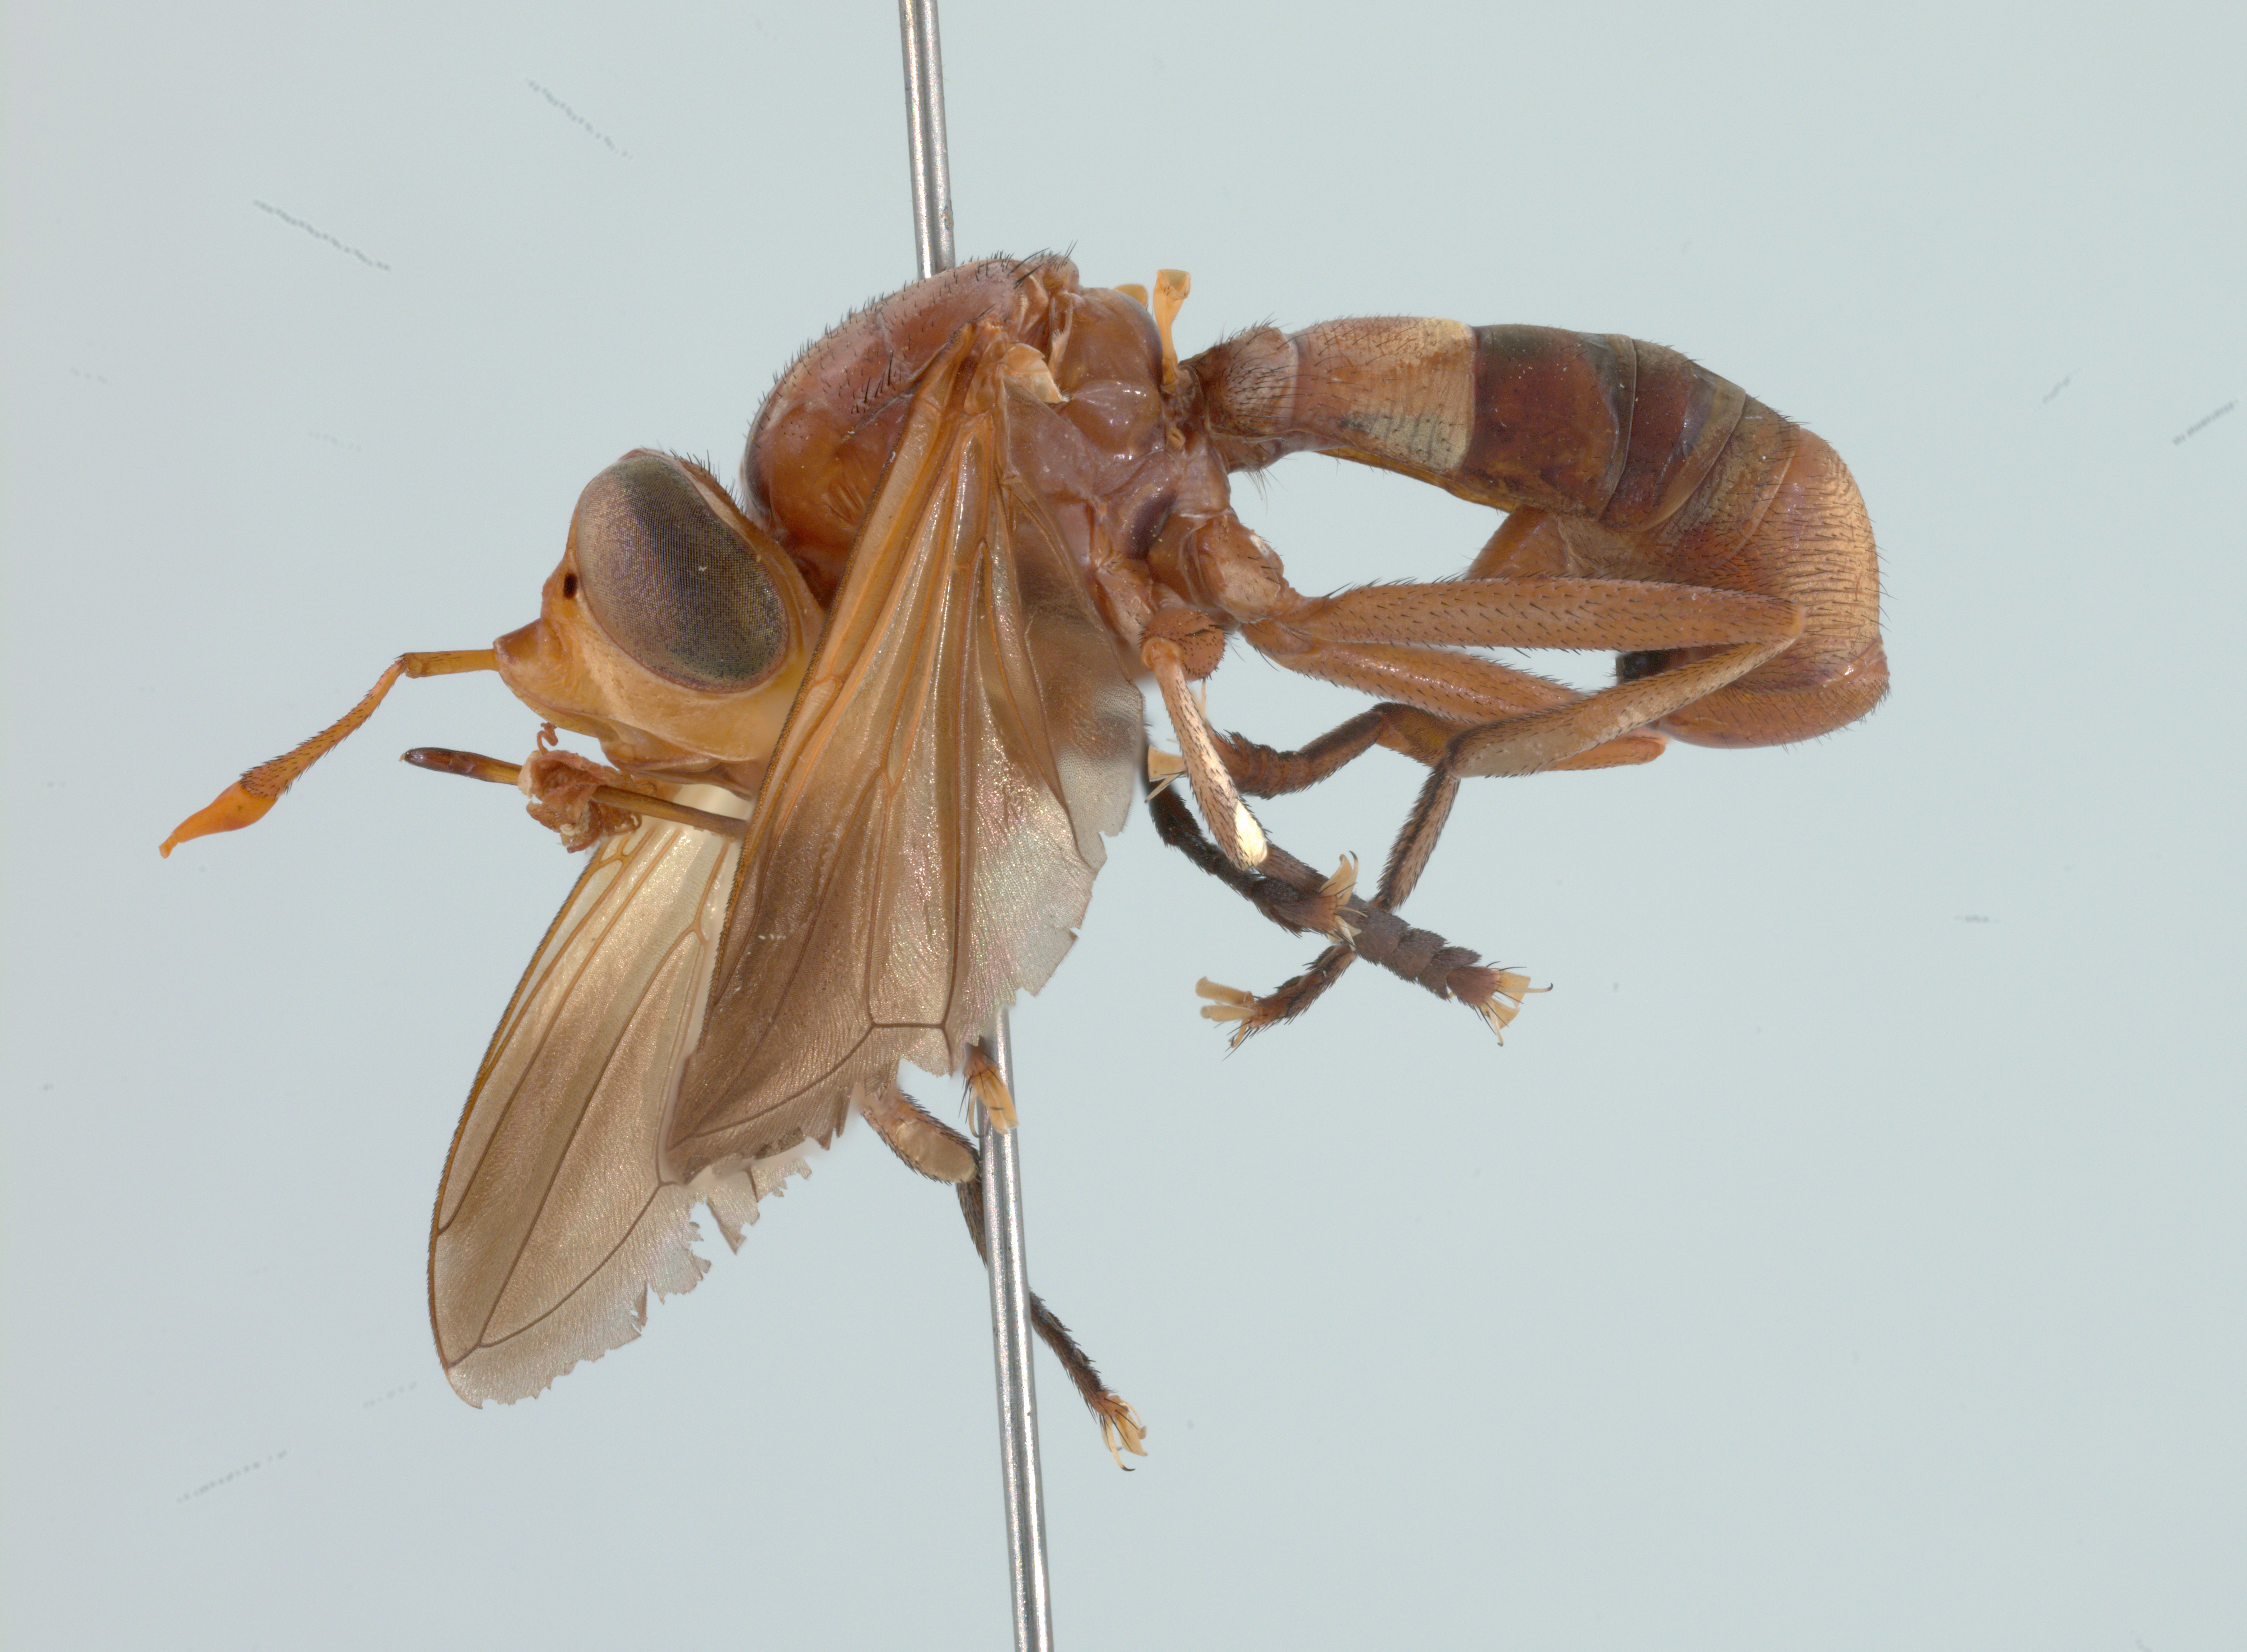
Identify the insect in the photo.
Conops nubeculipennis (also Conops nubeculosus)
